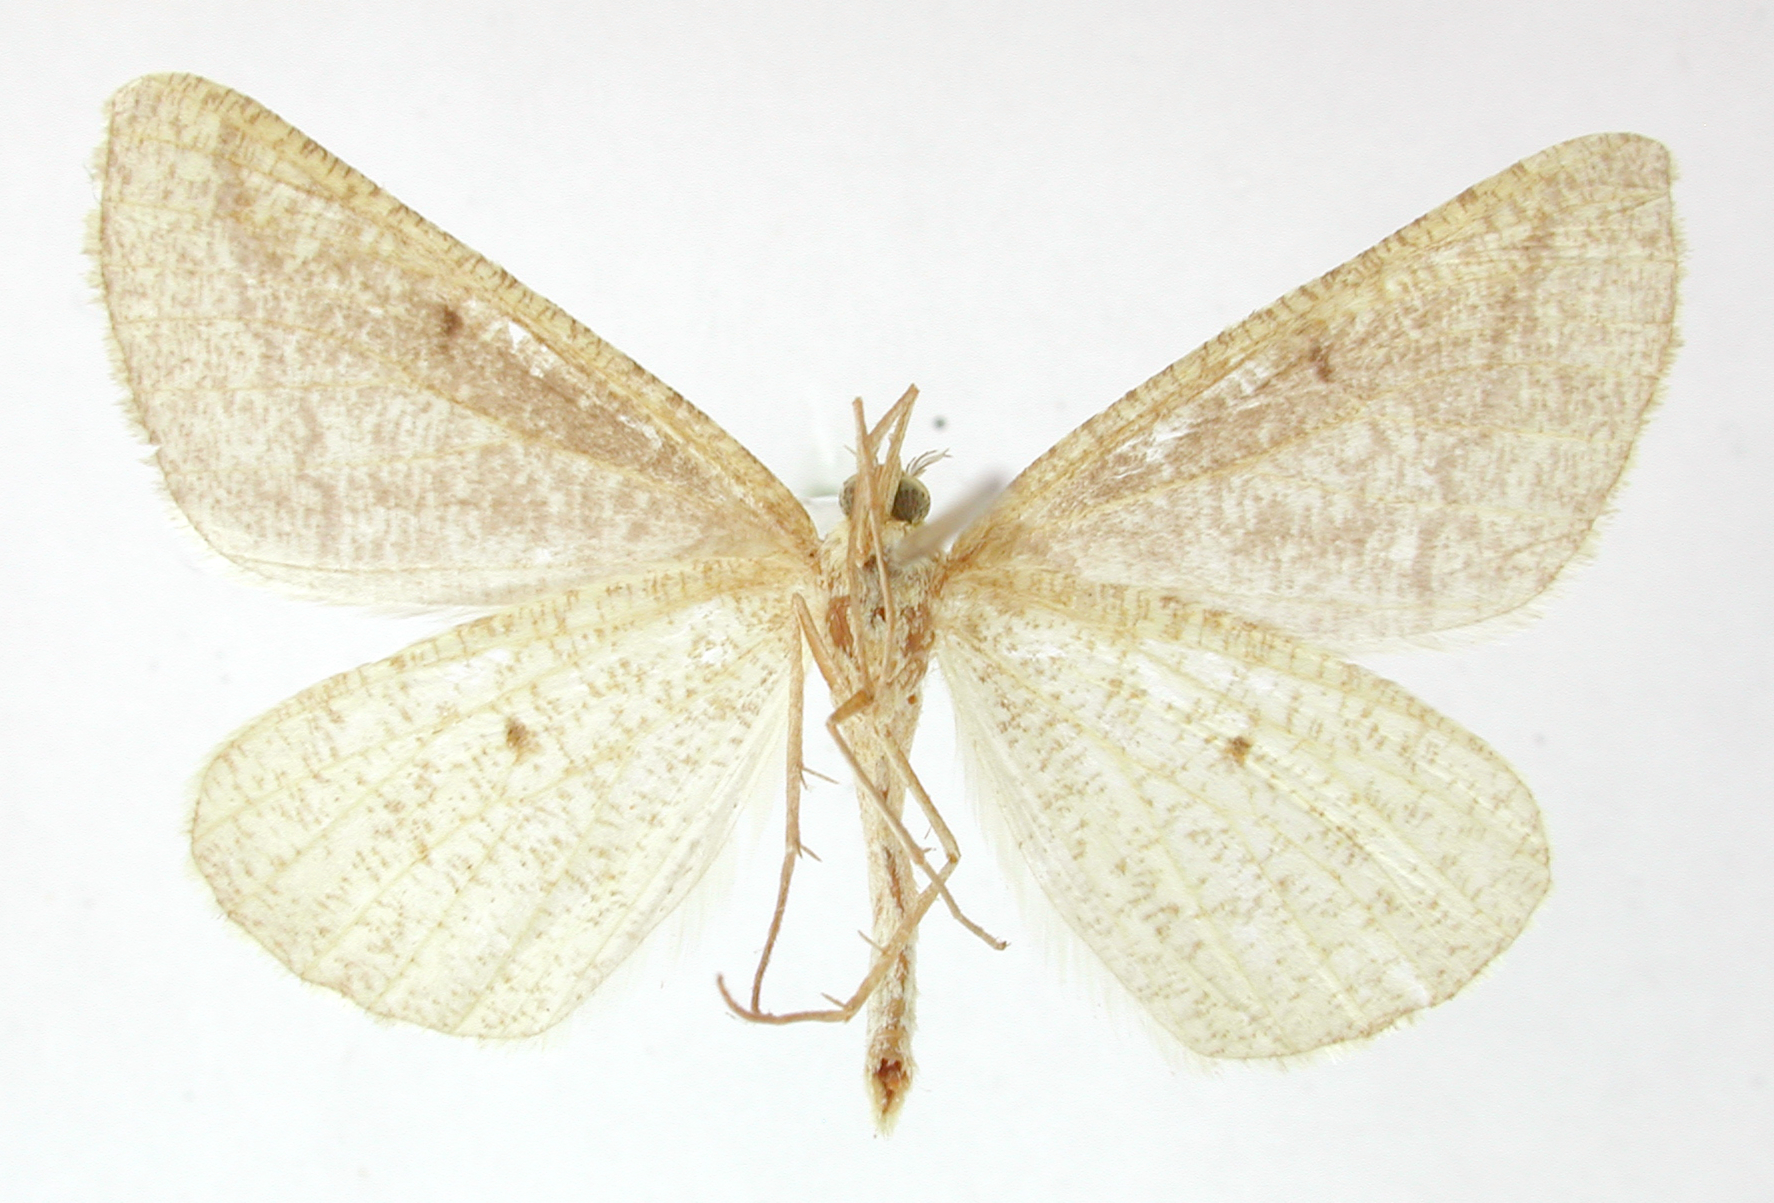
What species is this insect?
Lychnosea aganaeodoea
